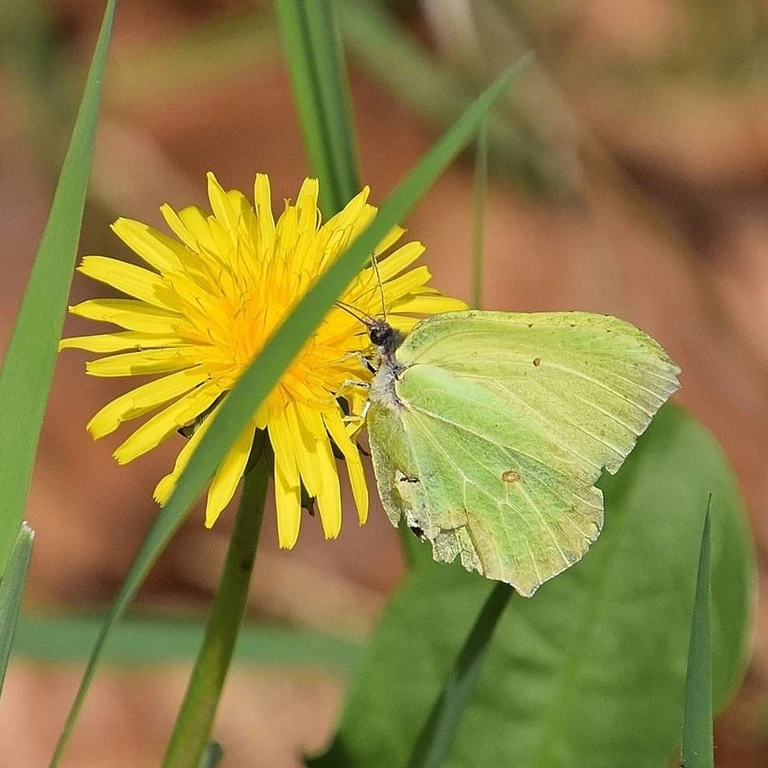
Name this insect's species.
Gonepteryx rhamni
